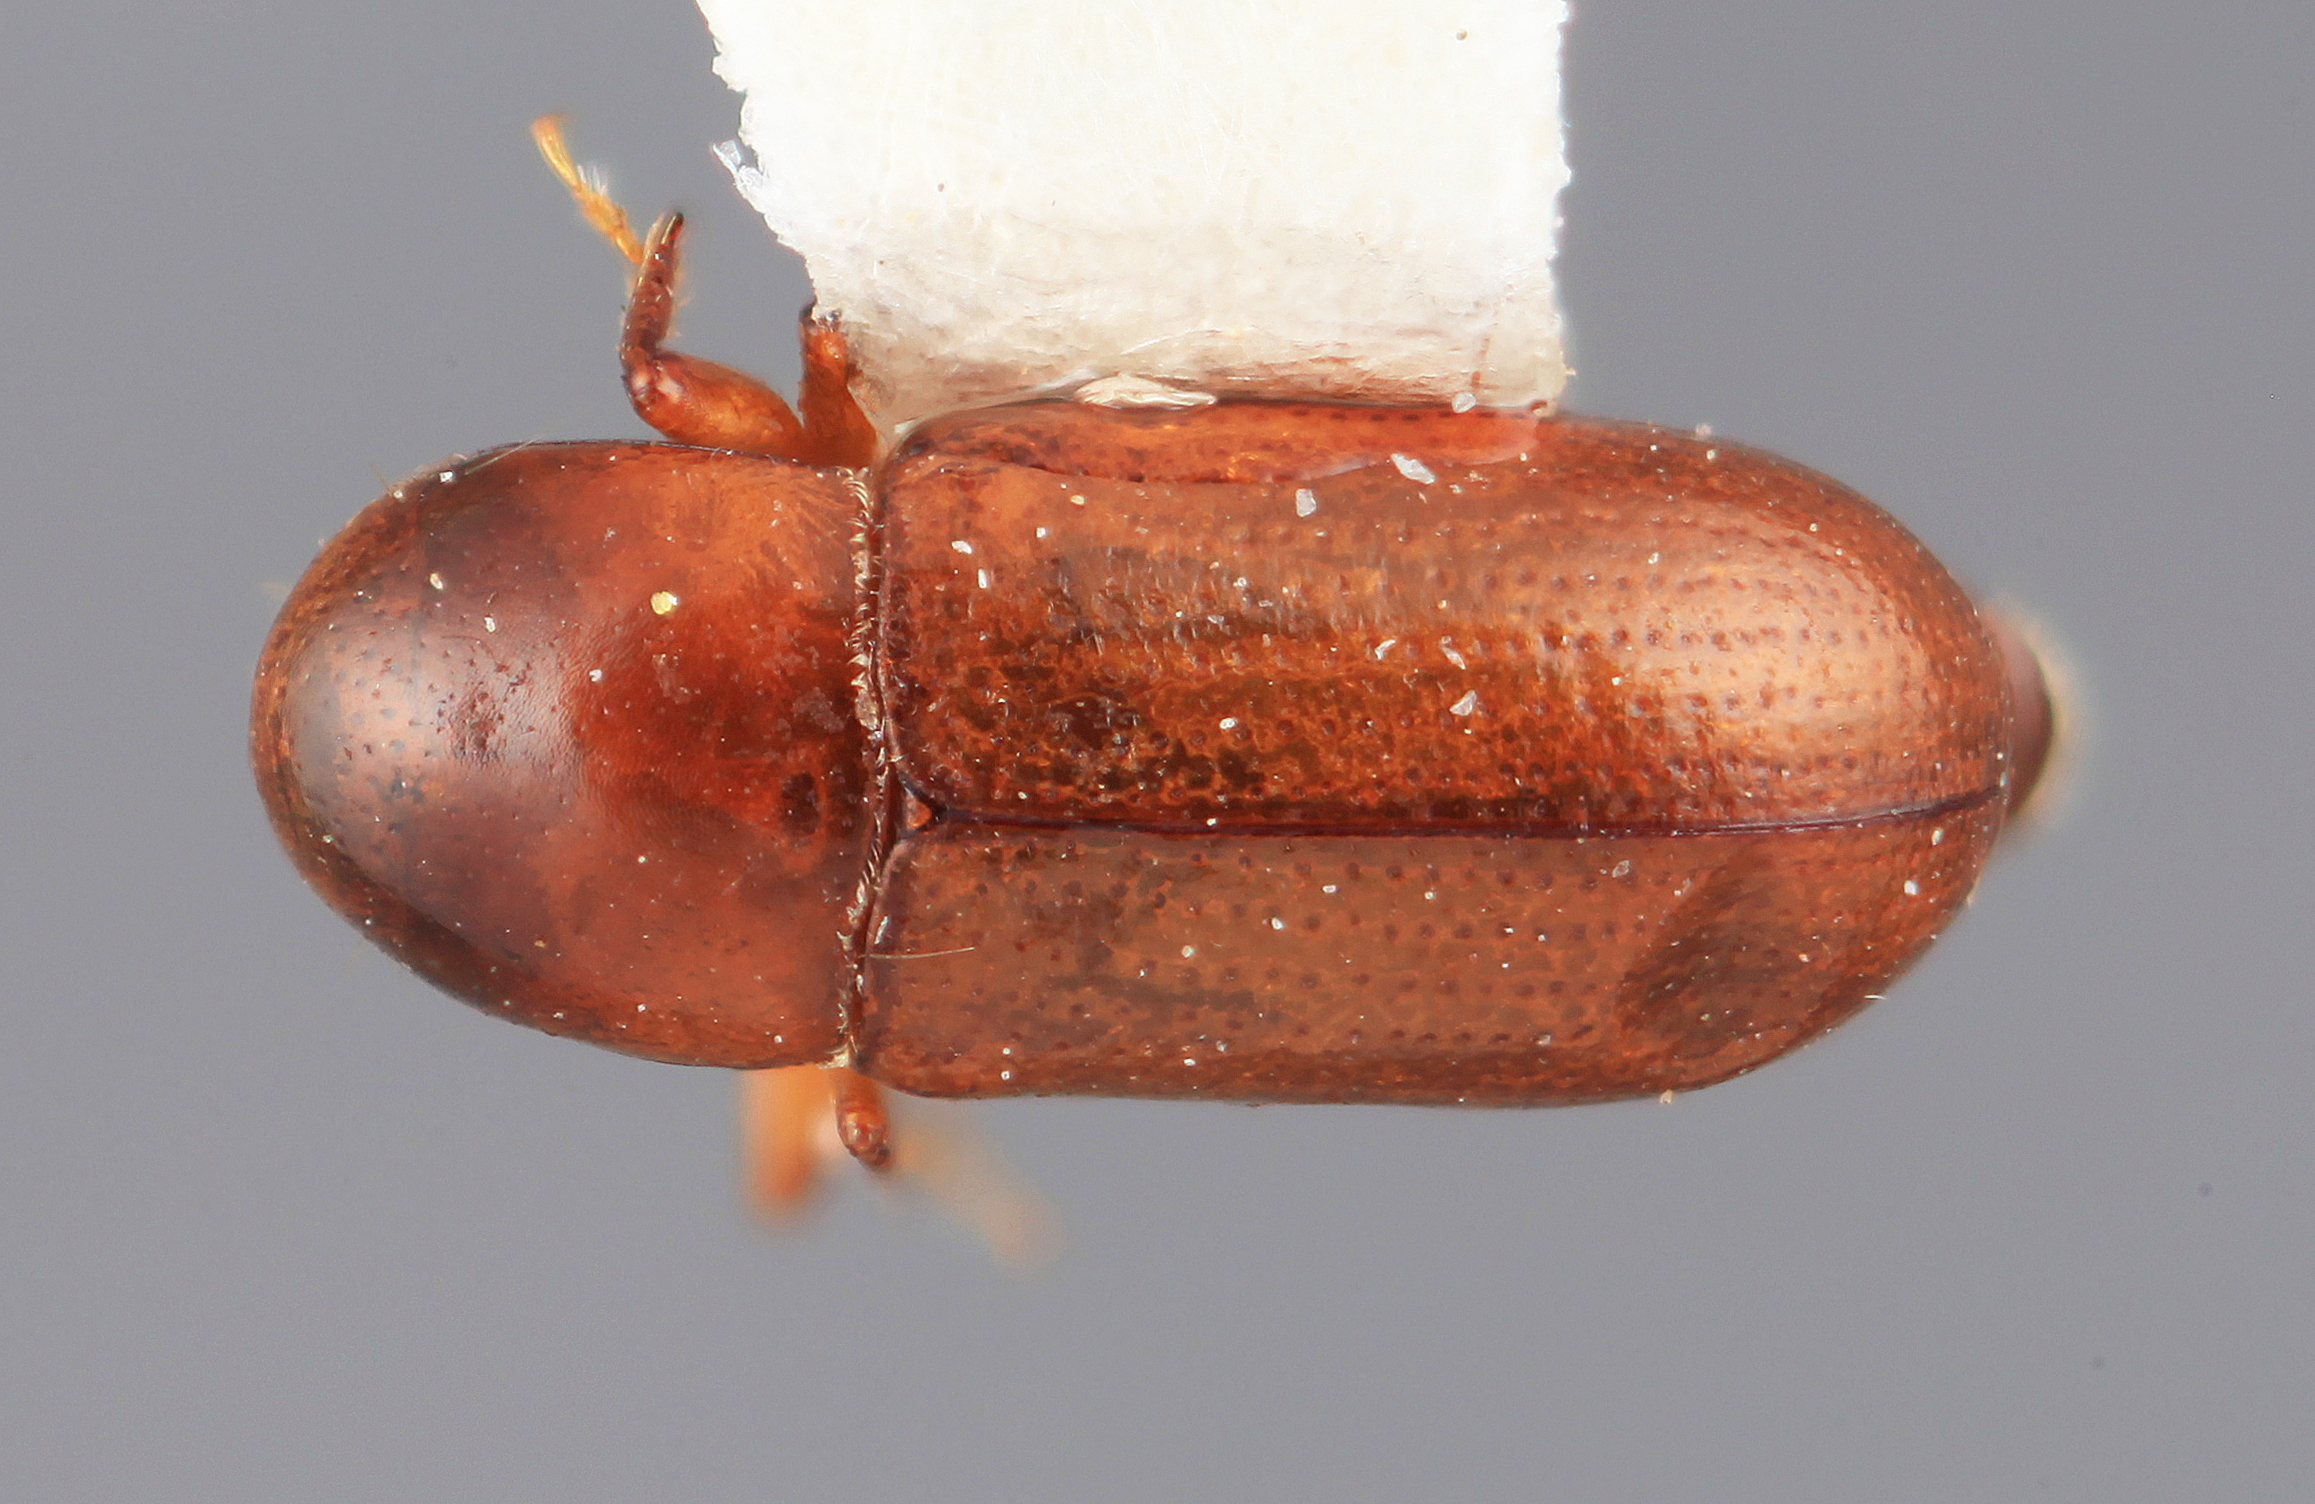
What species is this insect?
Scolytodes tucumani
